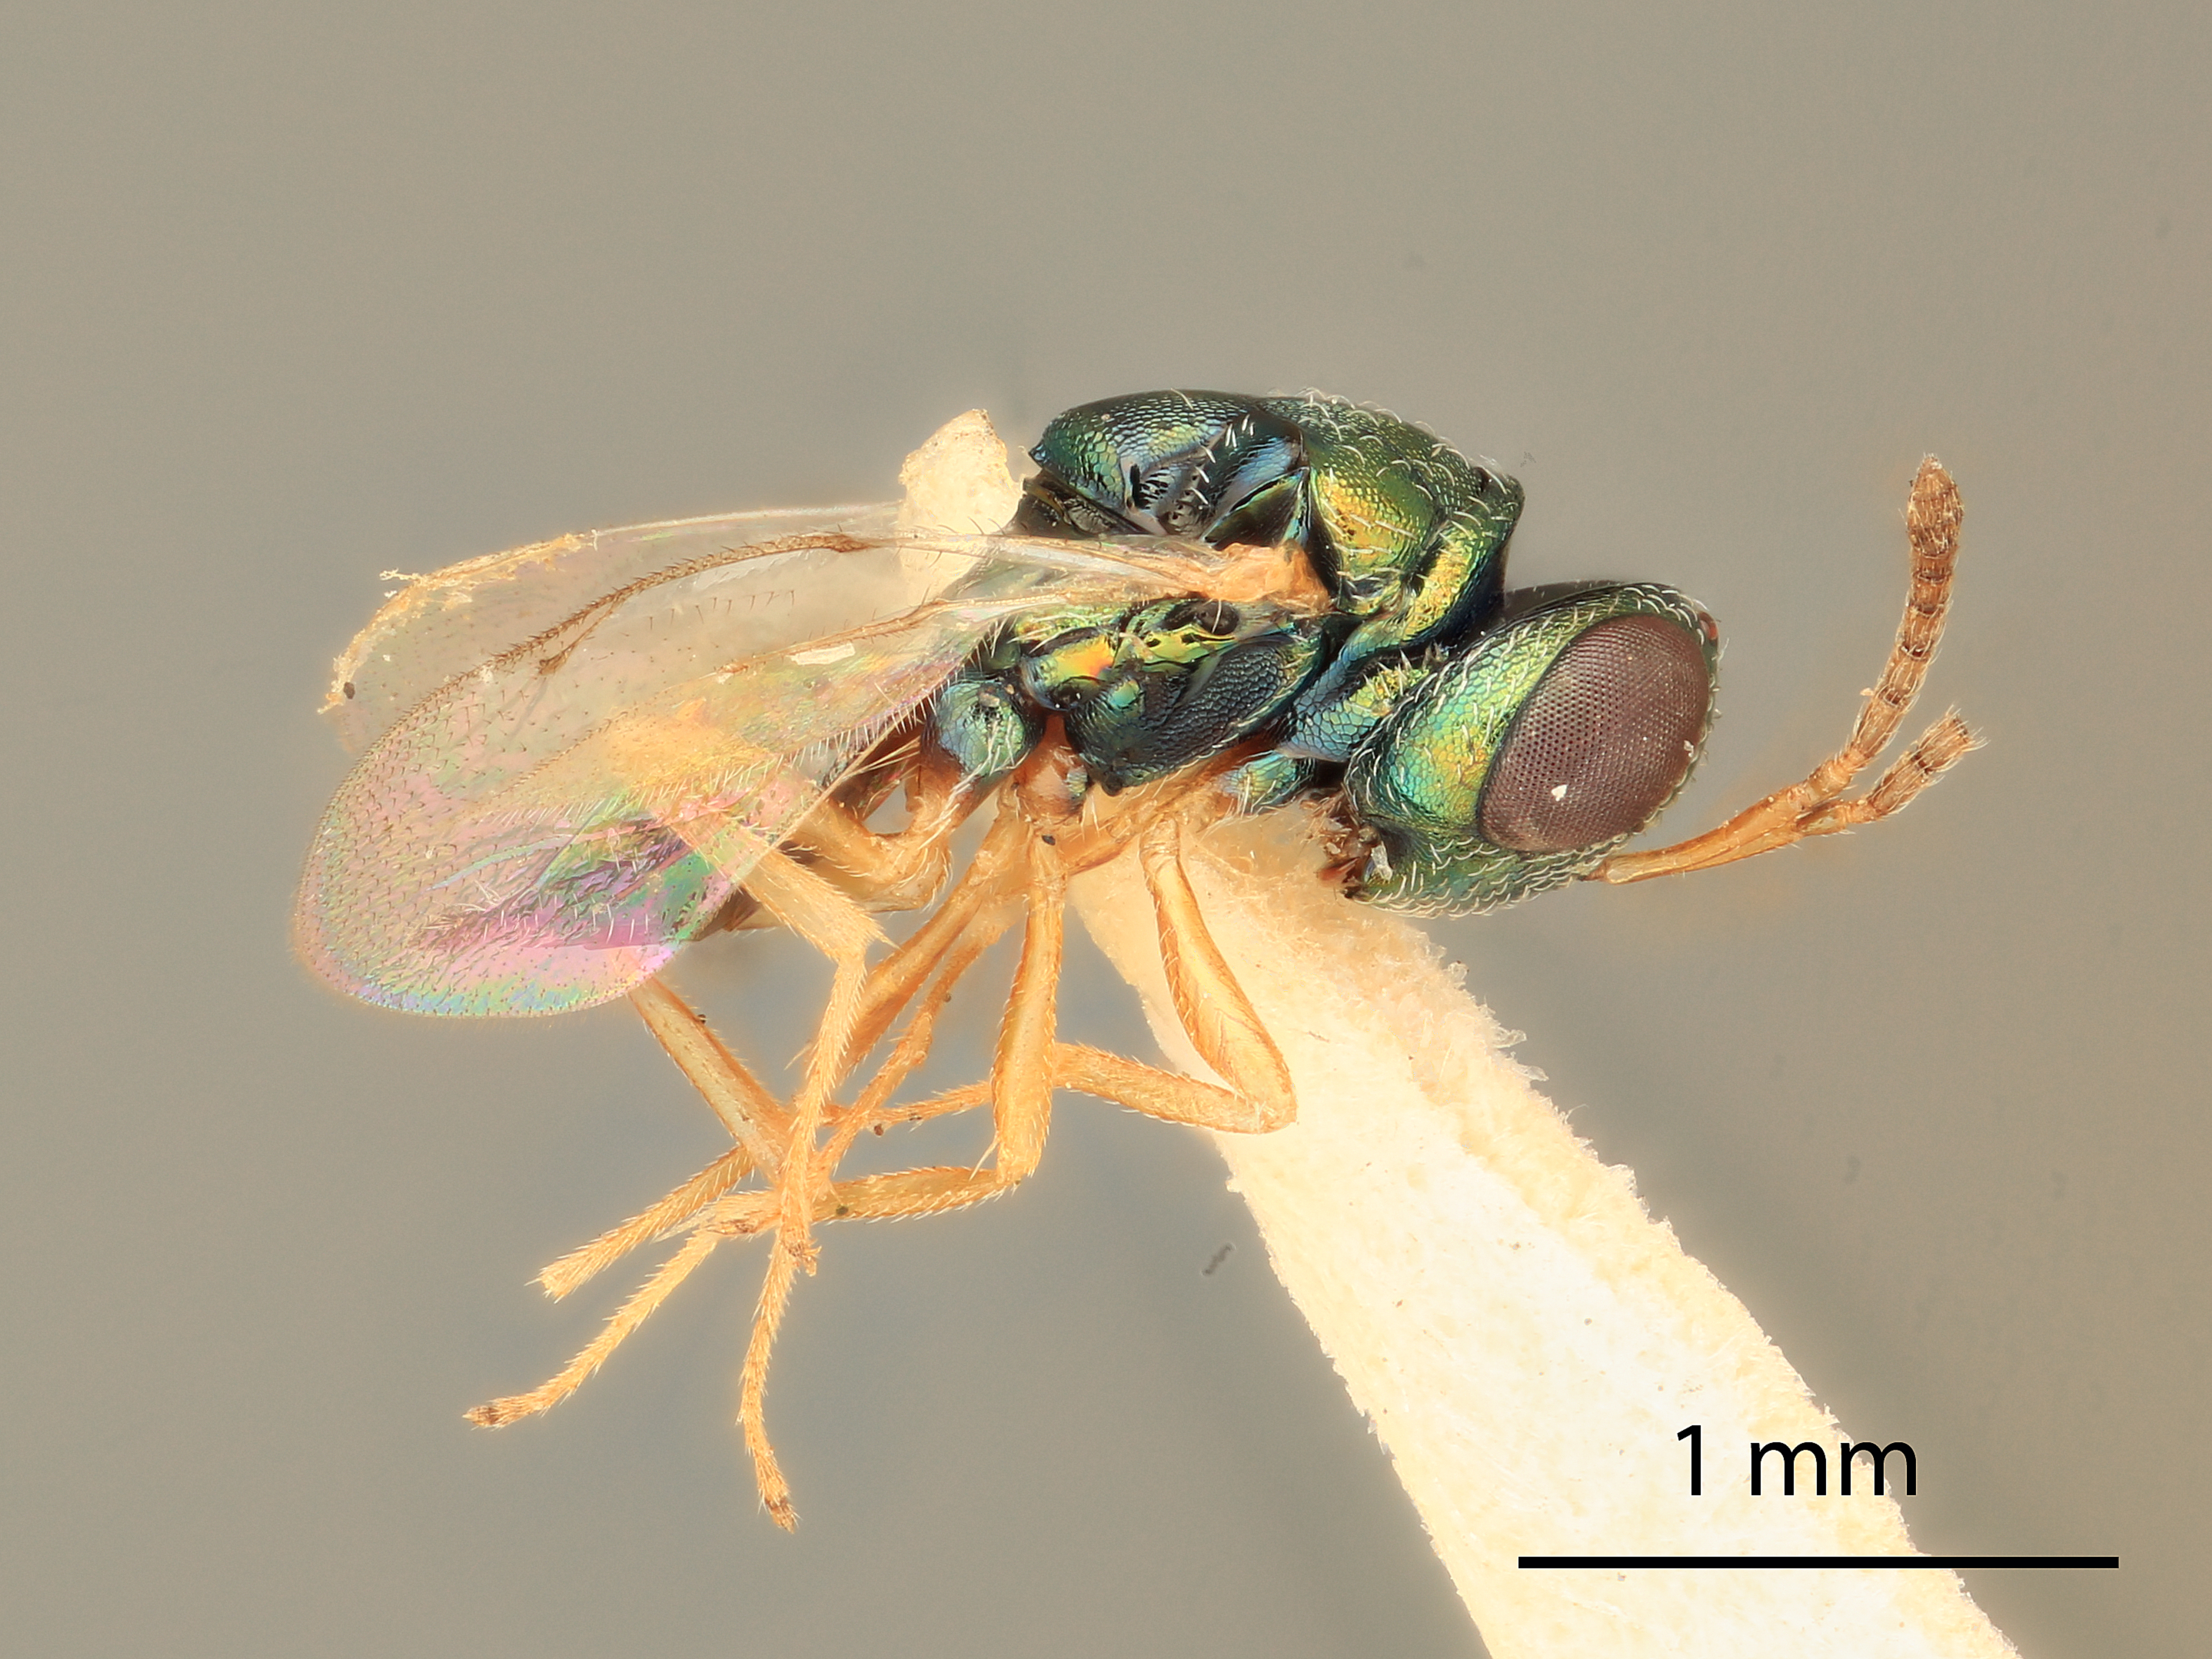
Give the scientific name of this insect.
Protolaccus bacchadis
